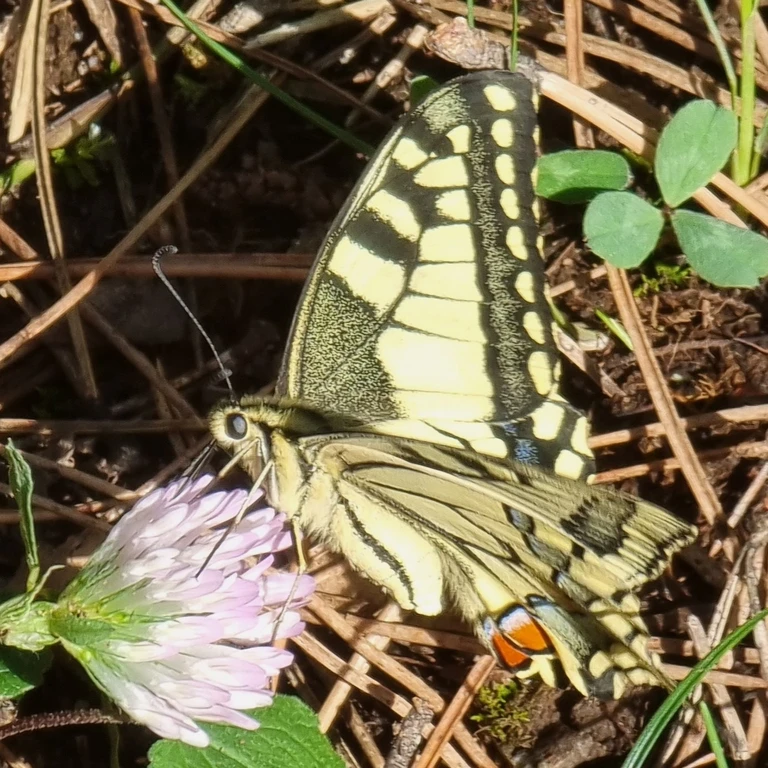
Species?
Papilio machaon
